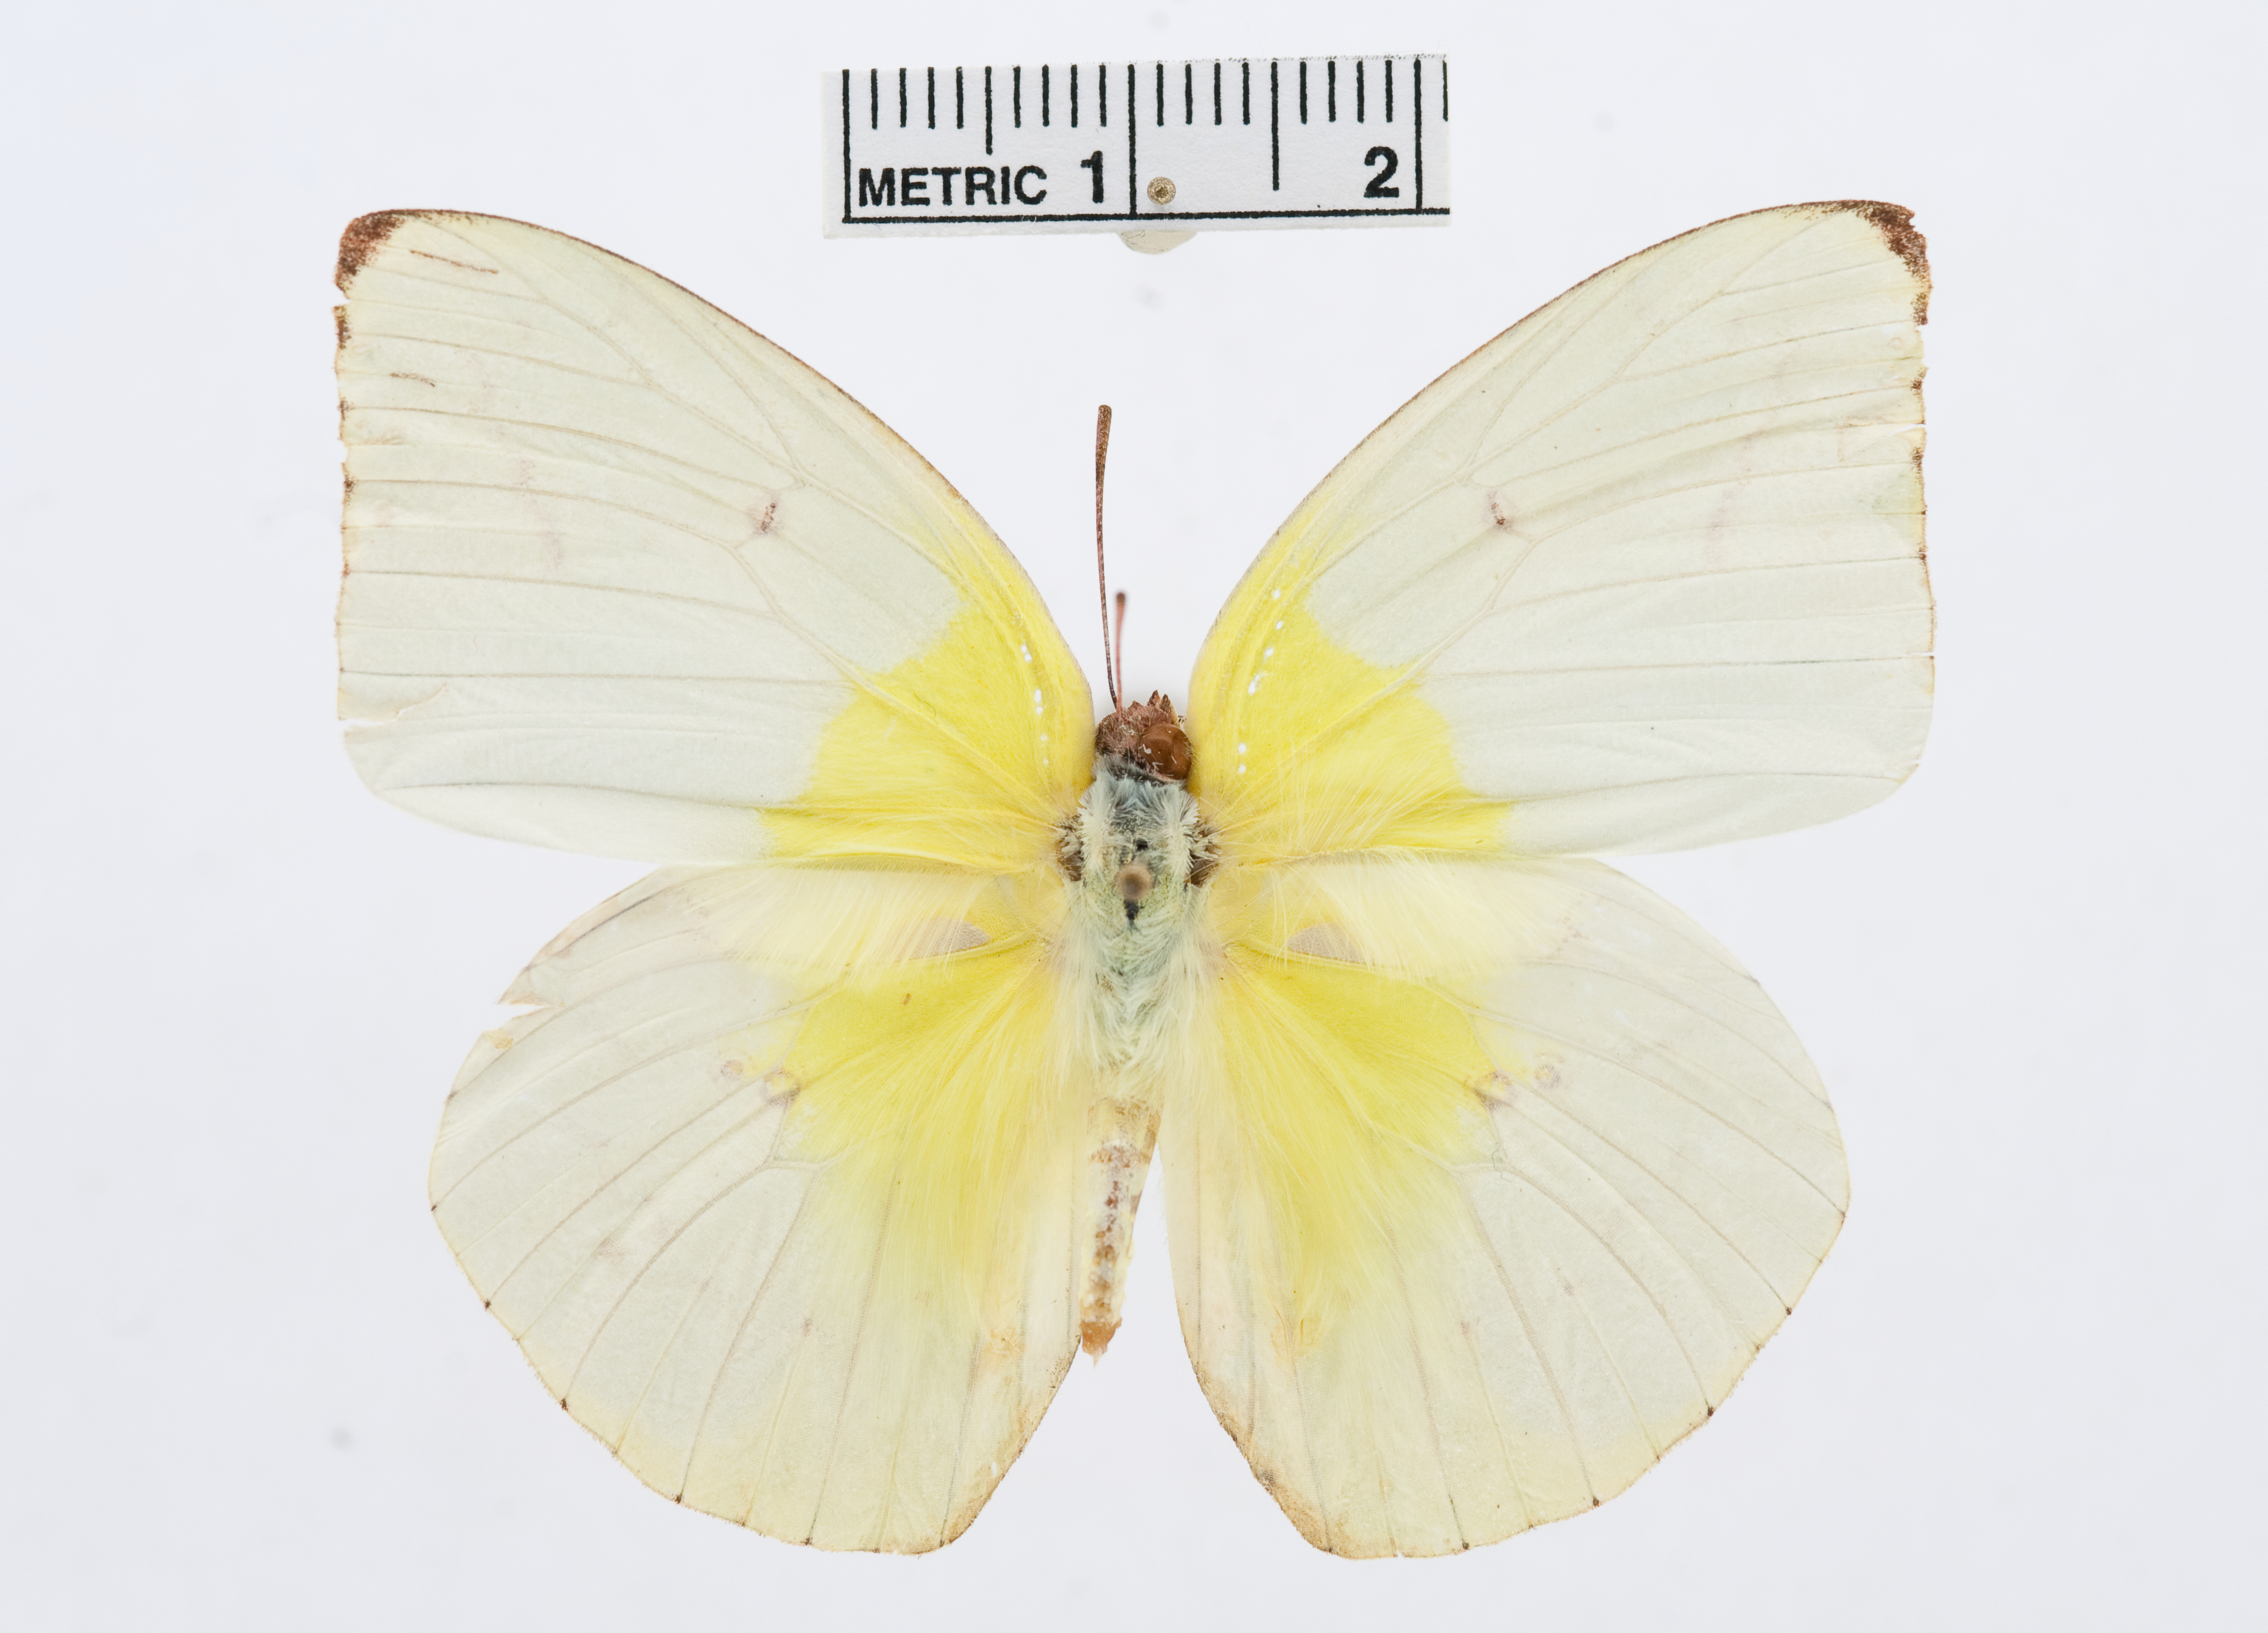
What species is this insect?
Catopsilia pomona
